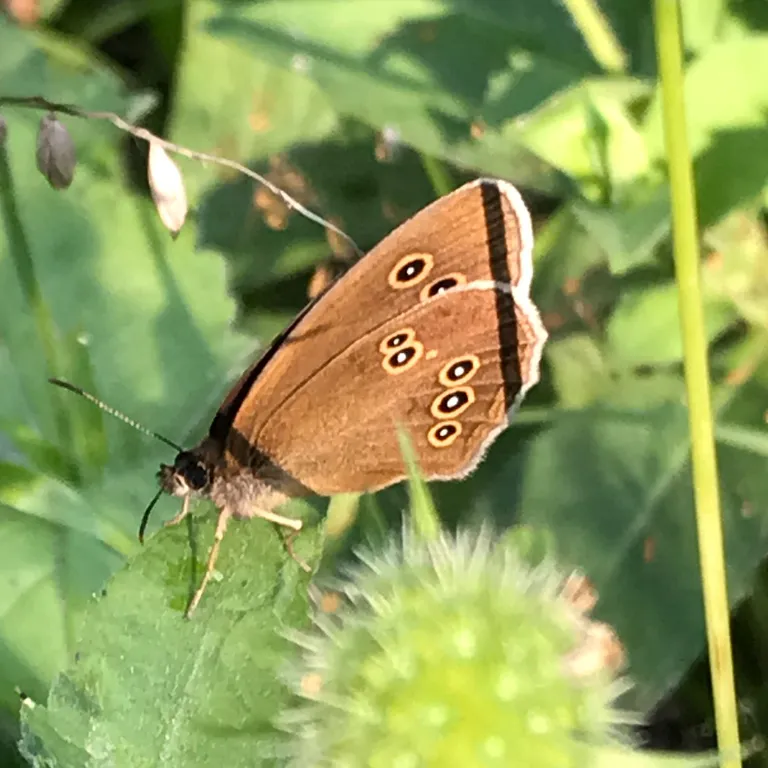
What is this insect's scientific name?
Aphantopus hyperantus
